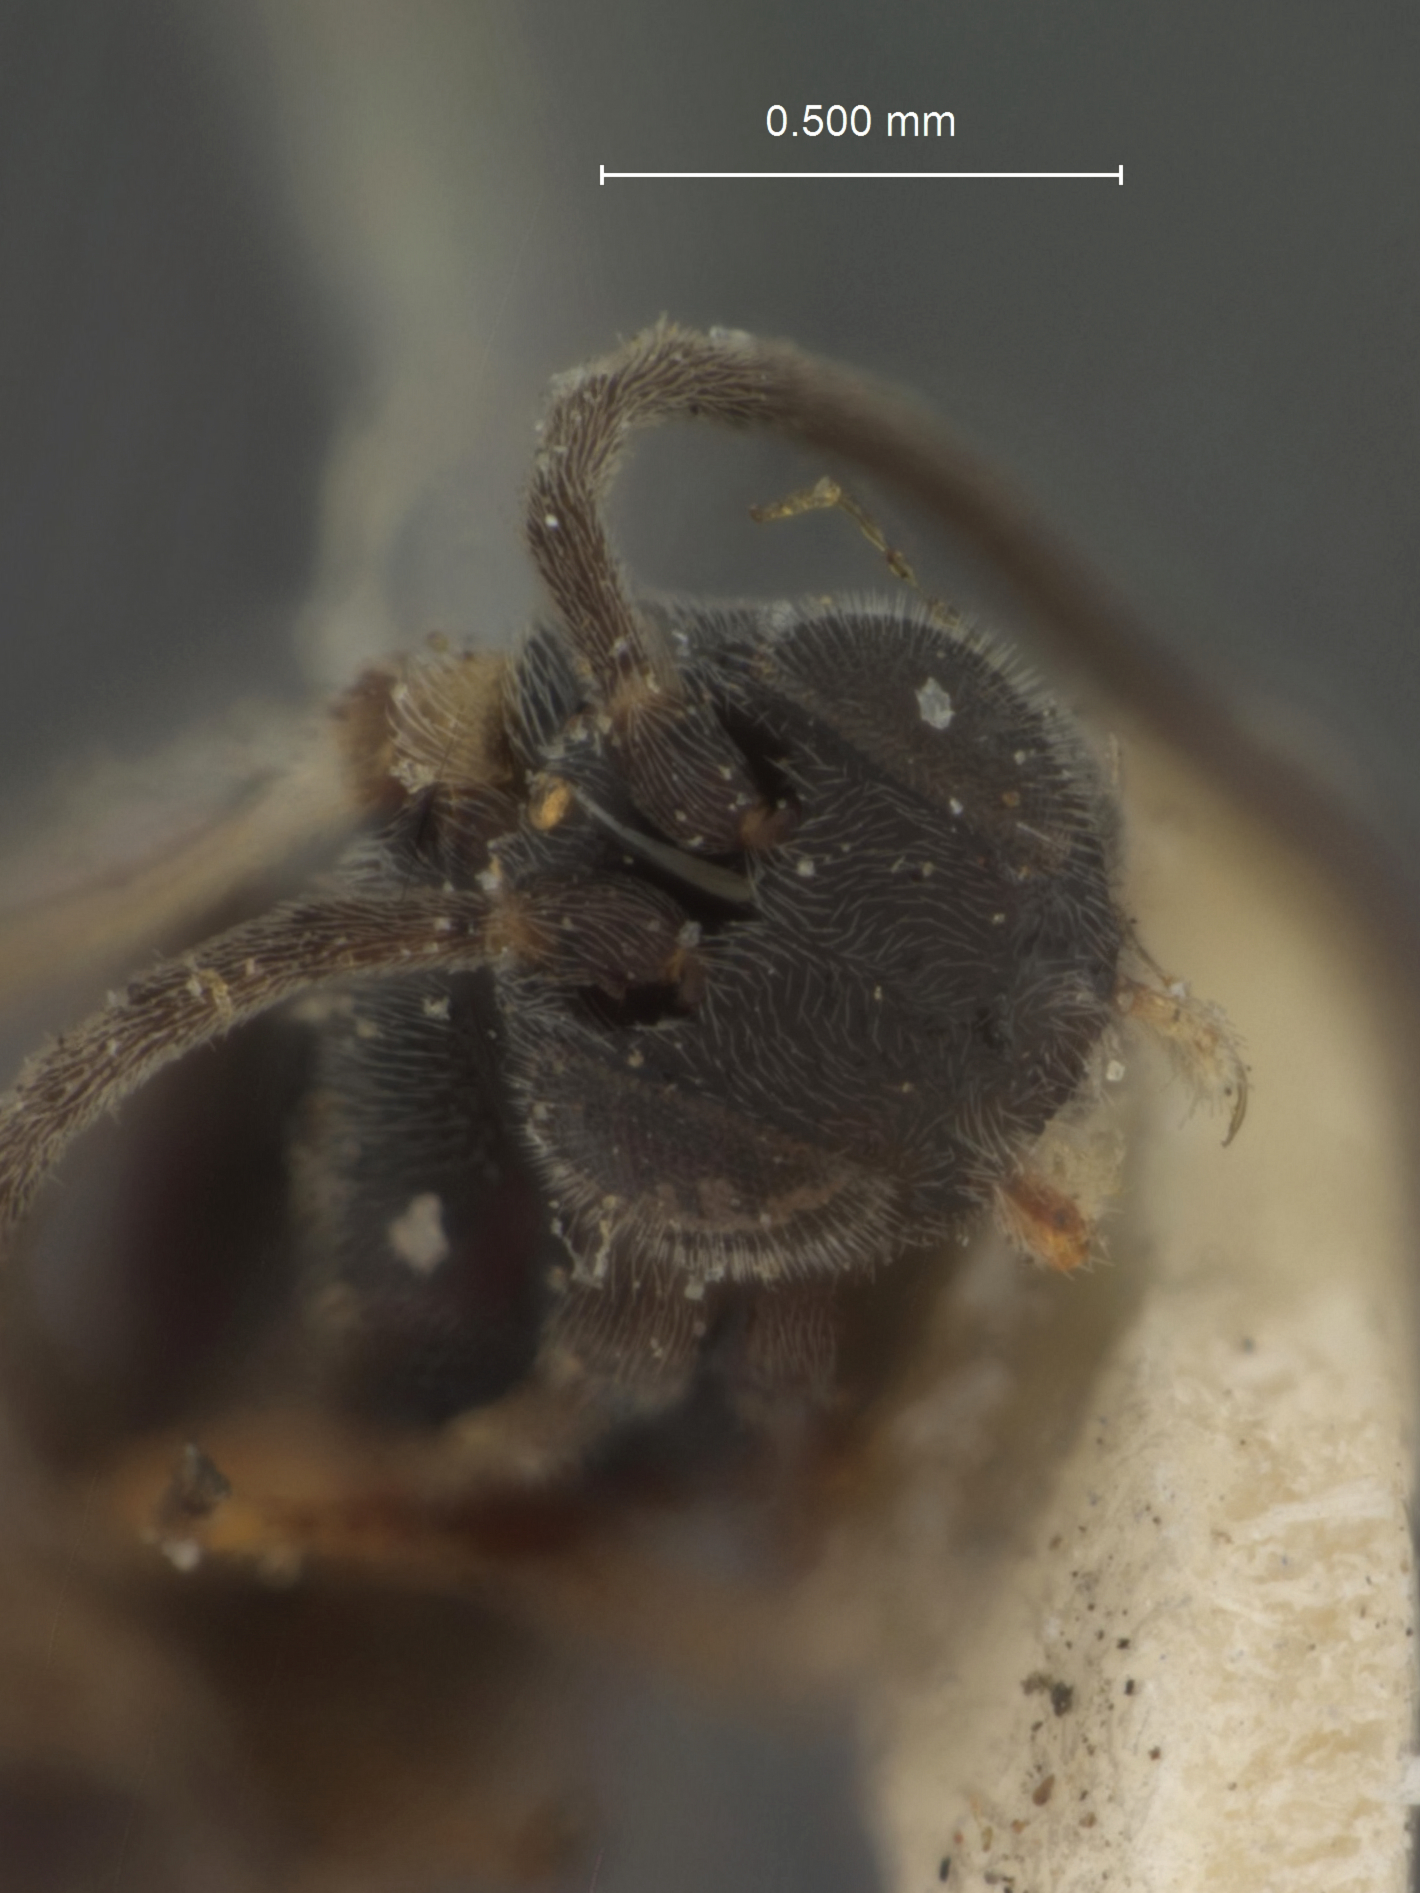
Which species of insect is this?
Apanteles housatannuckorum
